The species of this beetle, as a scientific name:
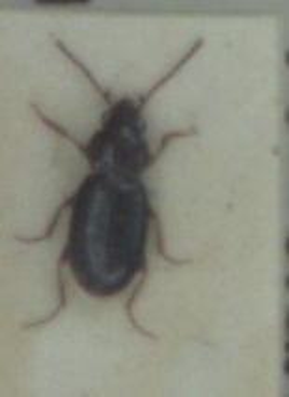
Bembidion obtusum
